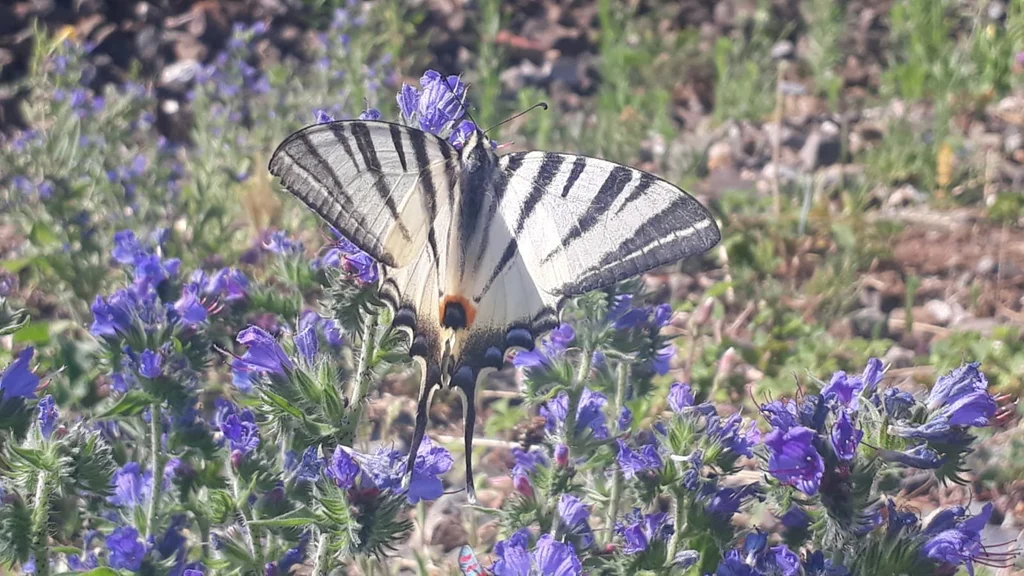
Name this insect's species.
Iphiclides podalirius
